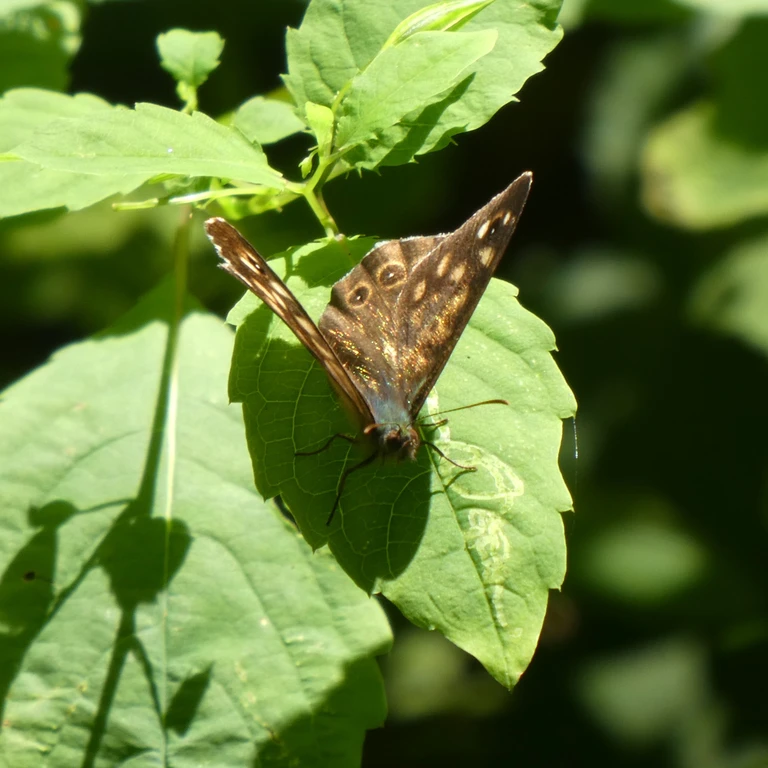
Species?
Pararge aegeria
